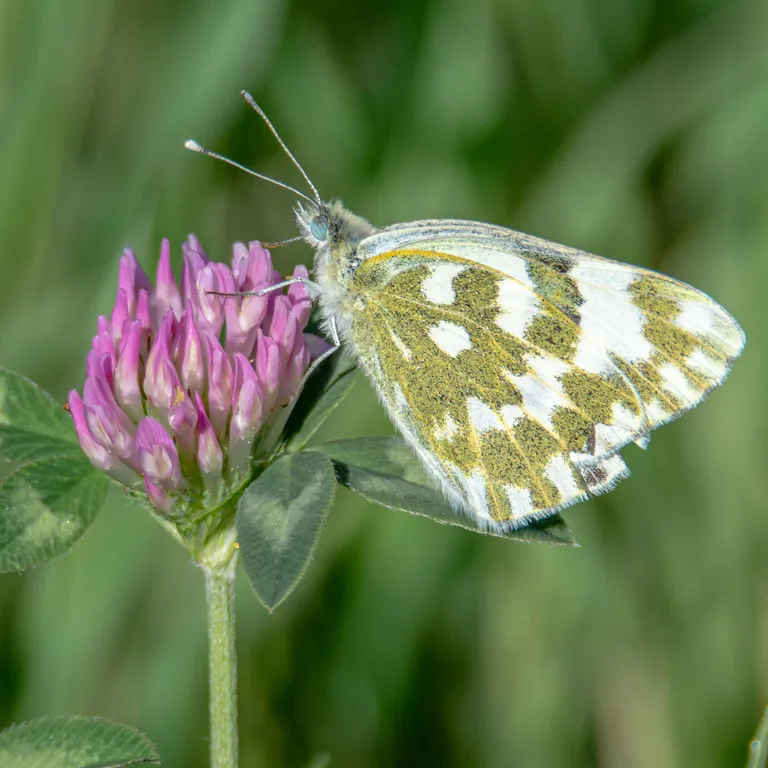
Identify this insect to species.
Pontia edusa
